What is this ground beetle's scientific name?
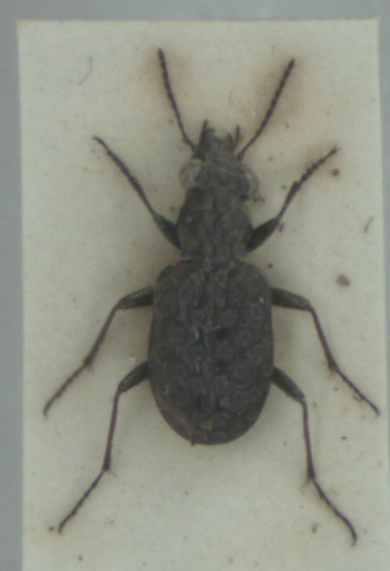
Elaphrus cupreus
